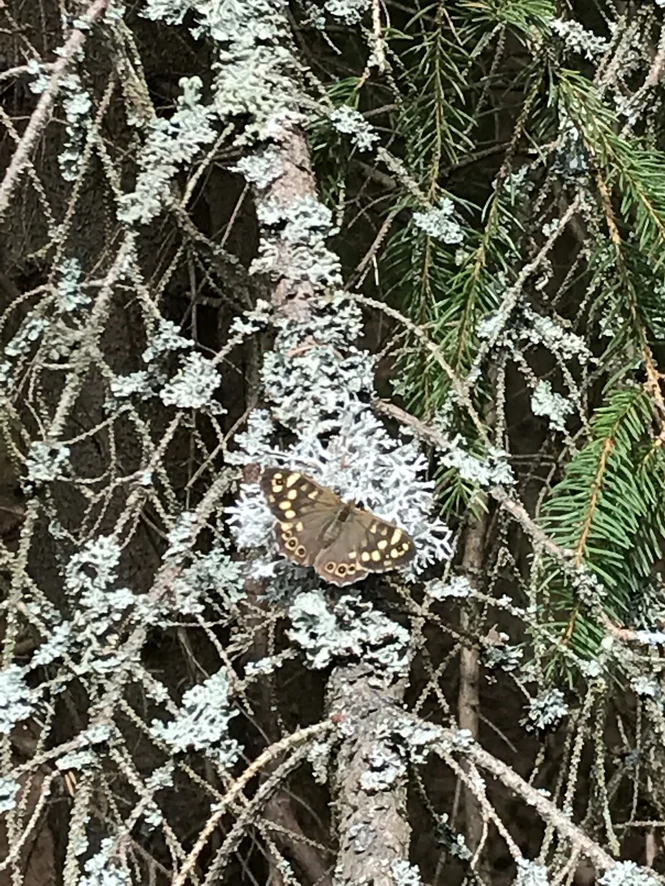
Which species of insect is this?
Pararge aegeria
